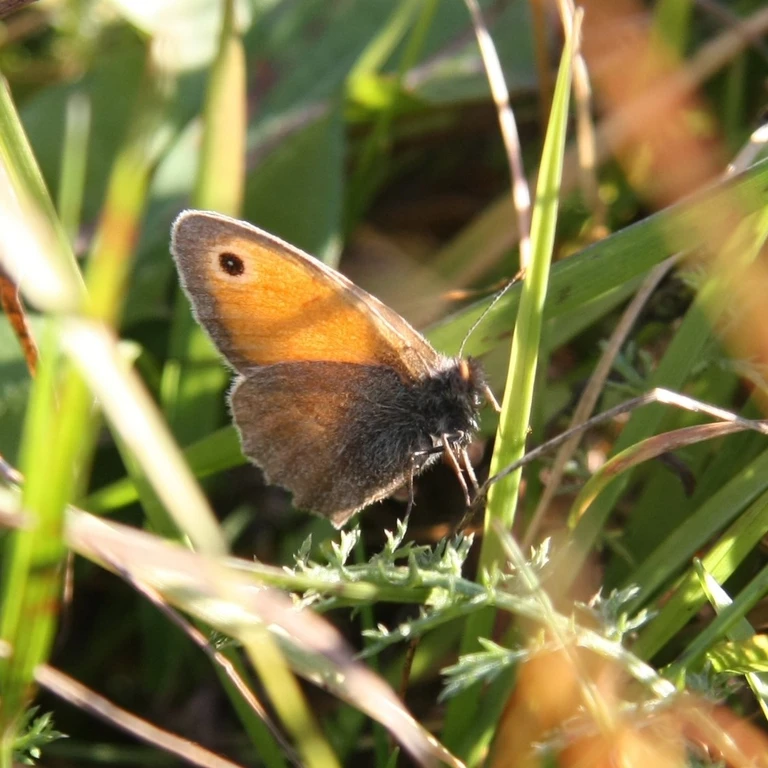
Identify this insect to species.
Coenonympha pamphilus
